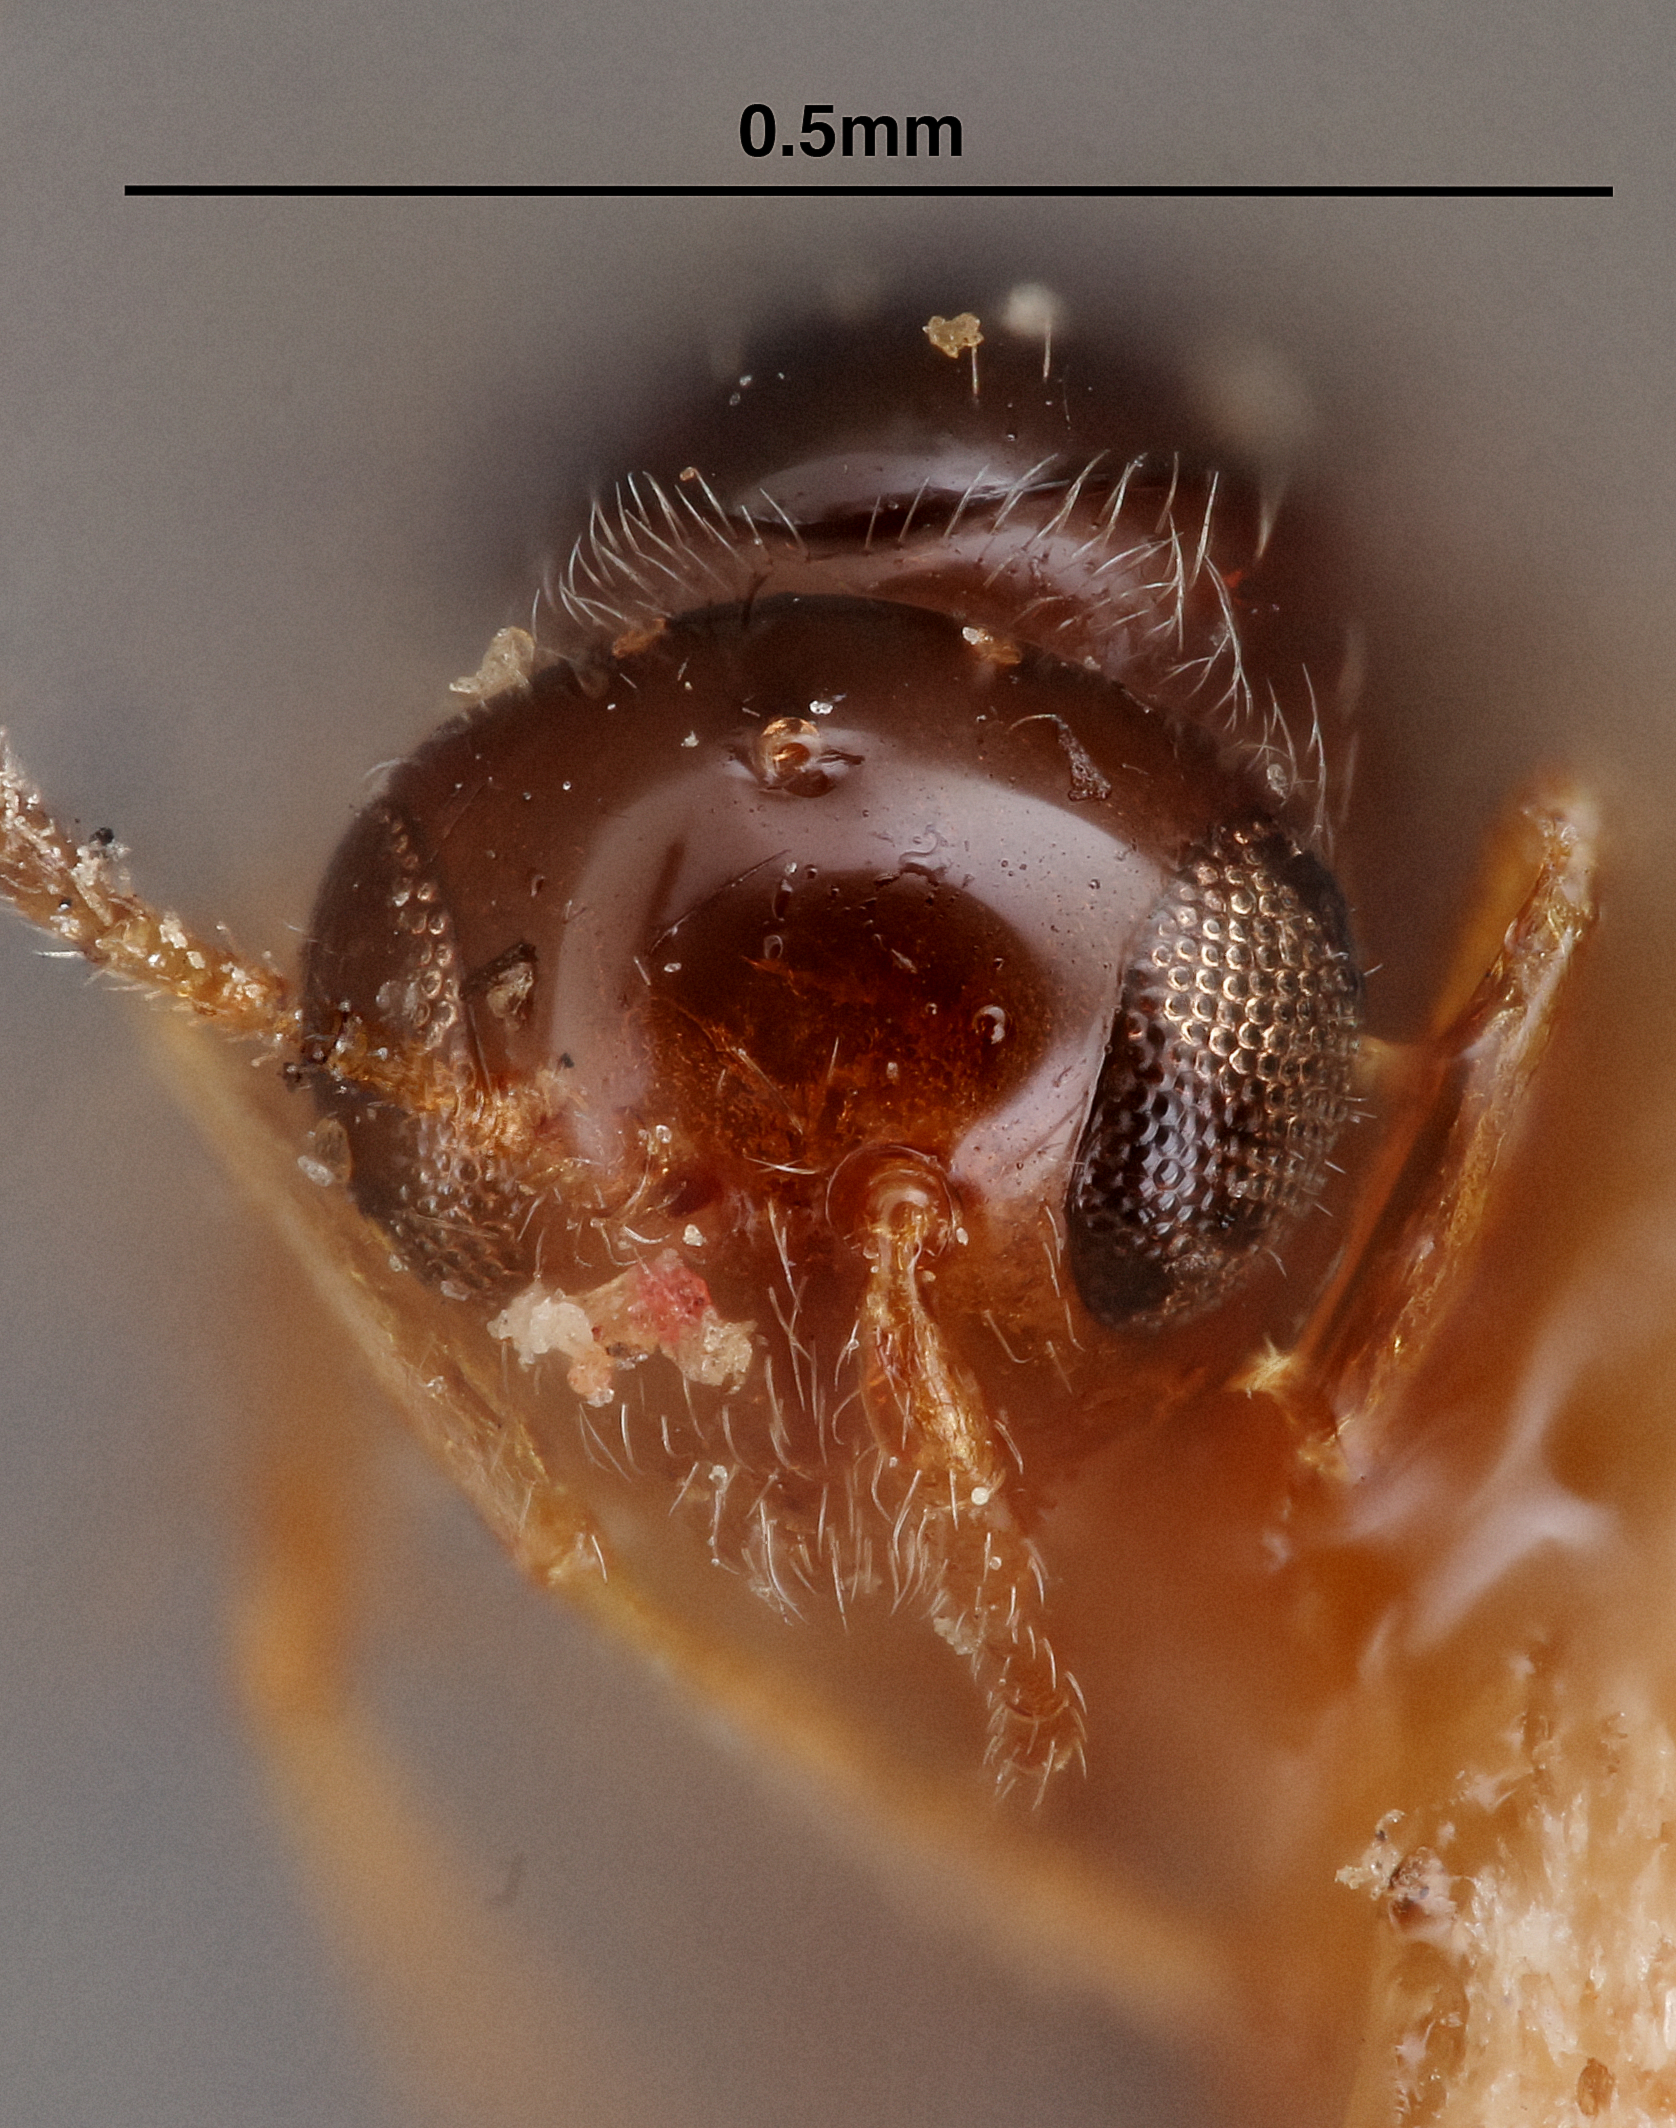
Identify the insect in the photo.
Alloxysta longiventris
